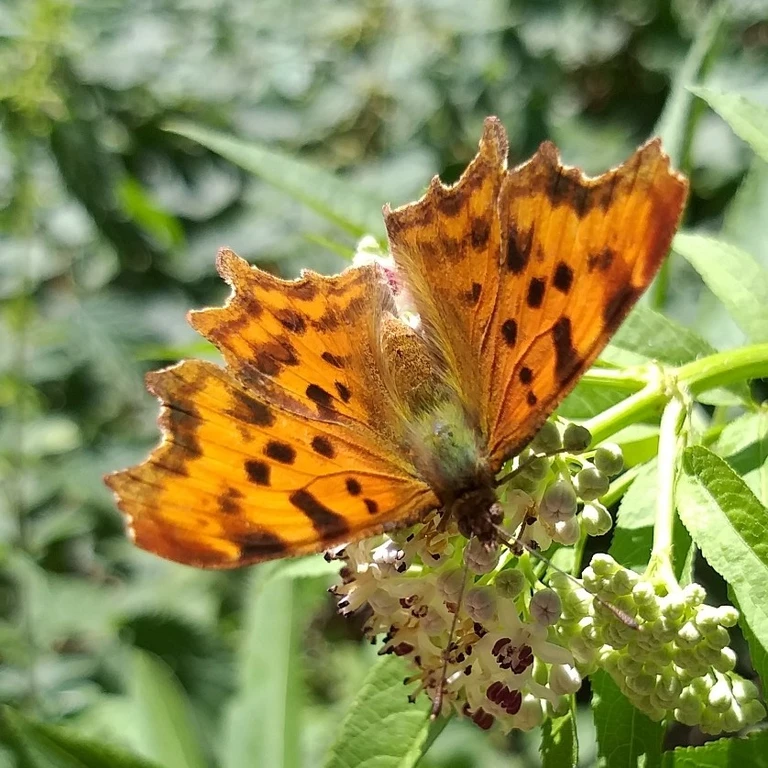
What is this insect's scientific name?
Polygonia c-album
